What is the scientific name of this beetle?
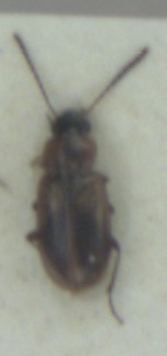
Acupalpus dorsalis
